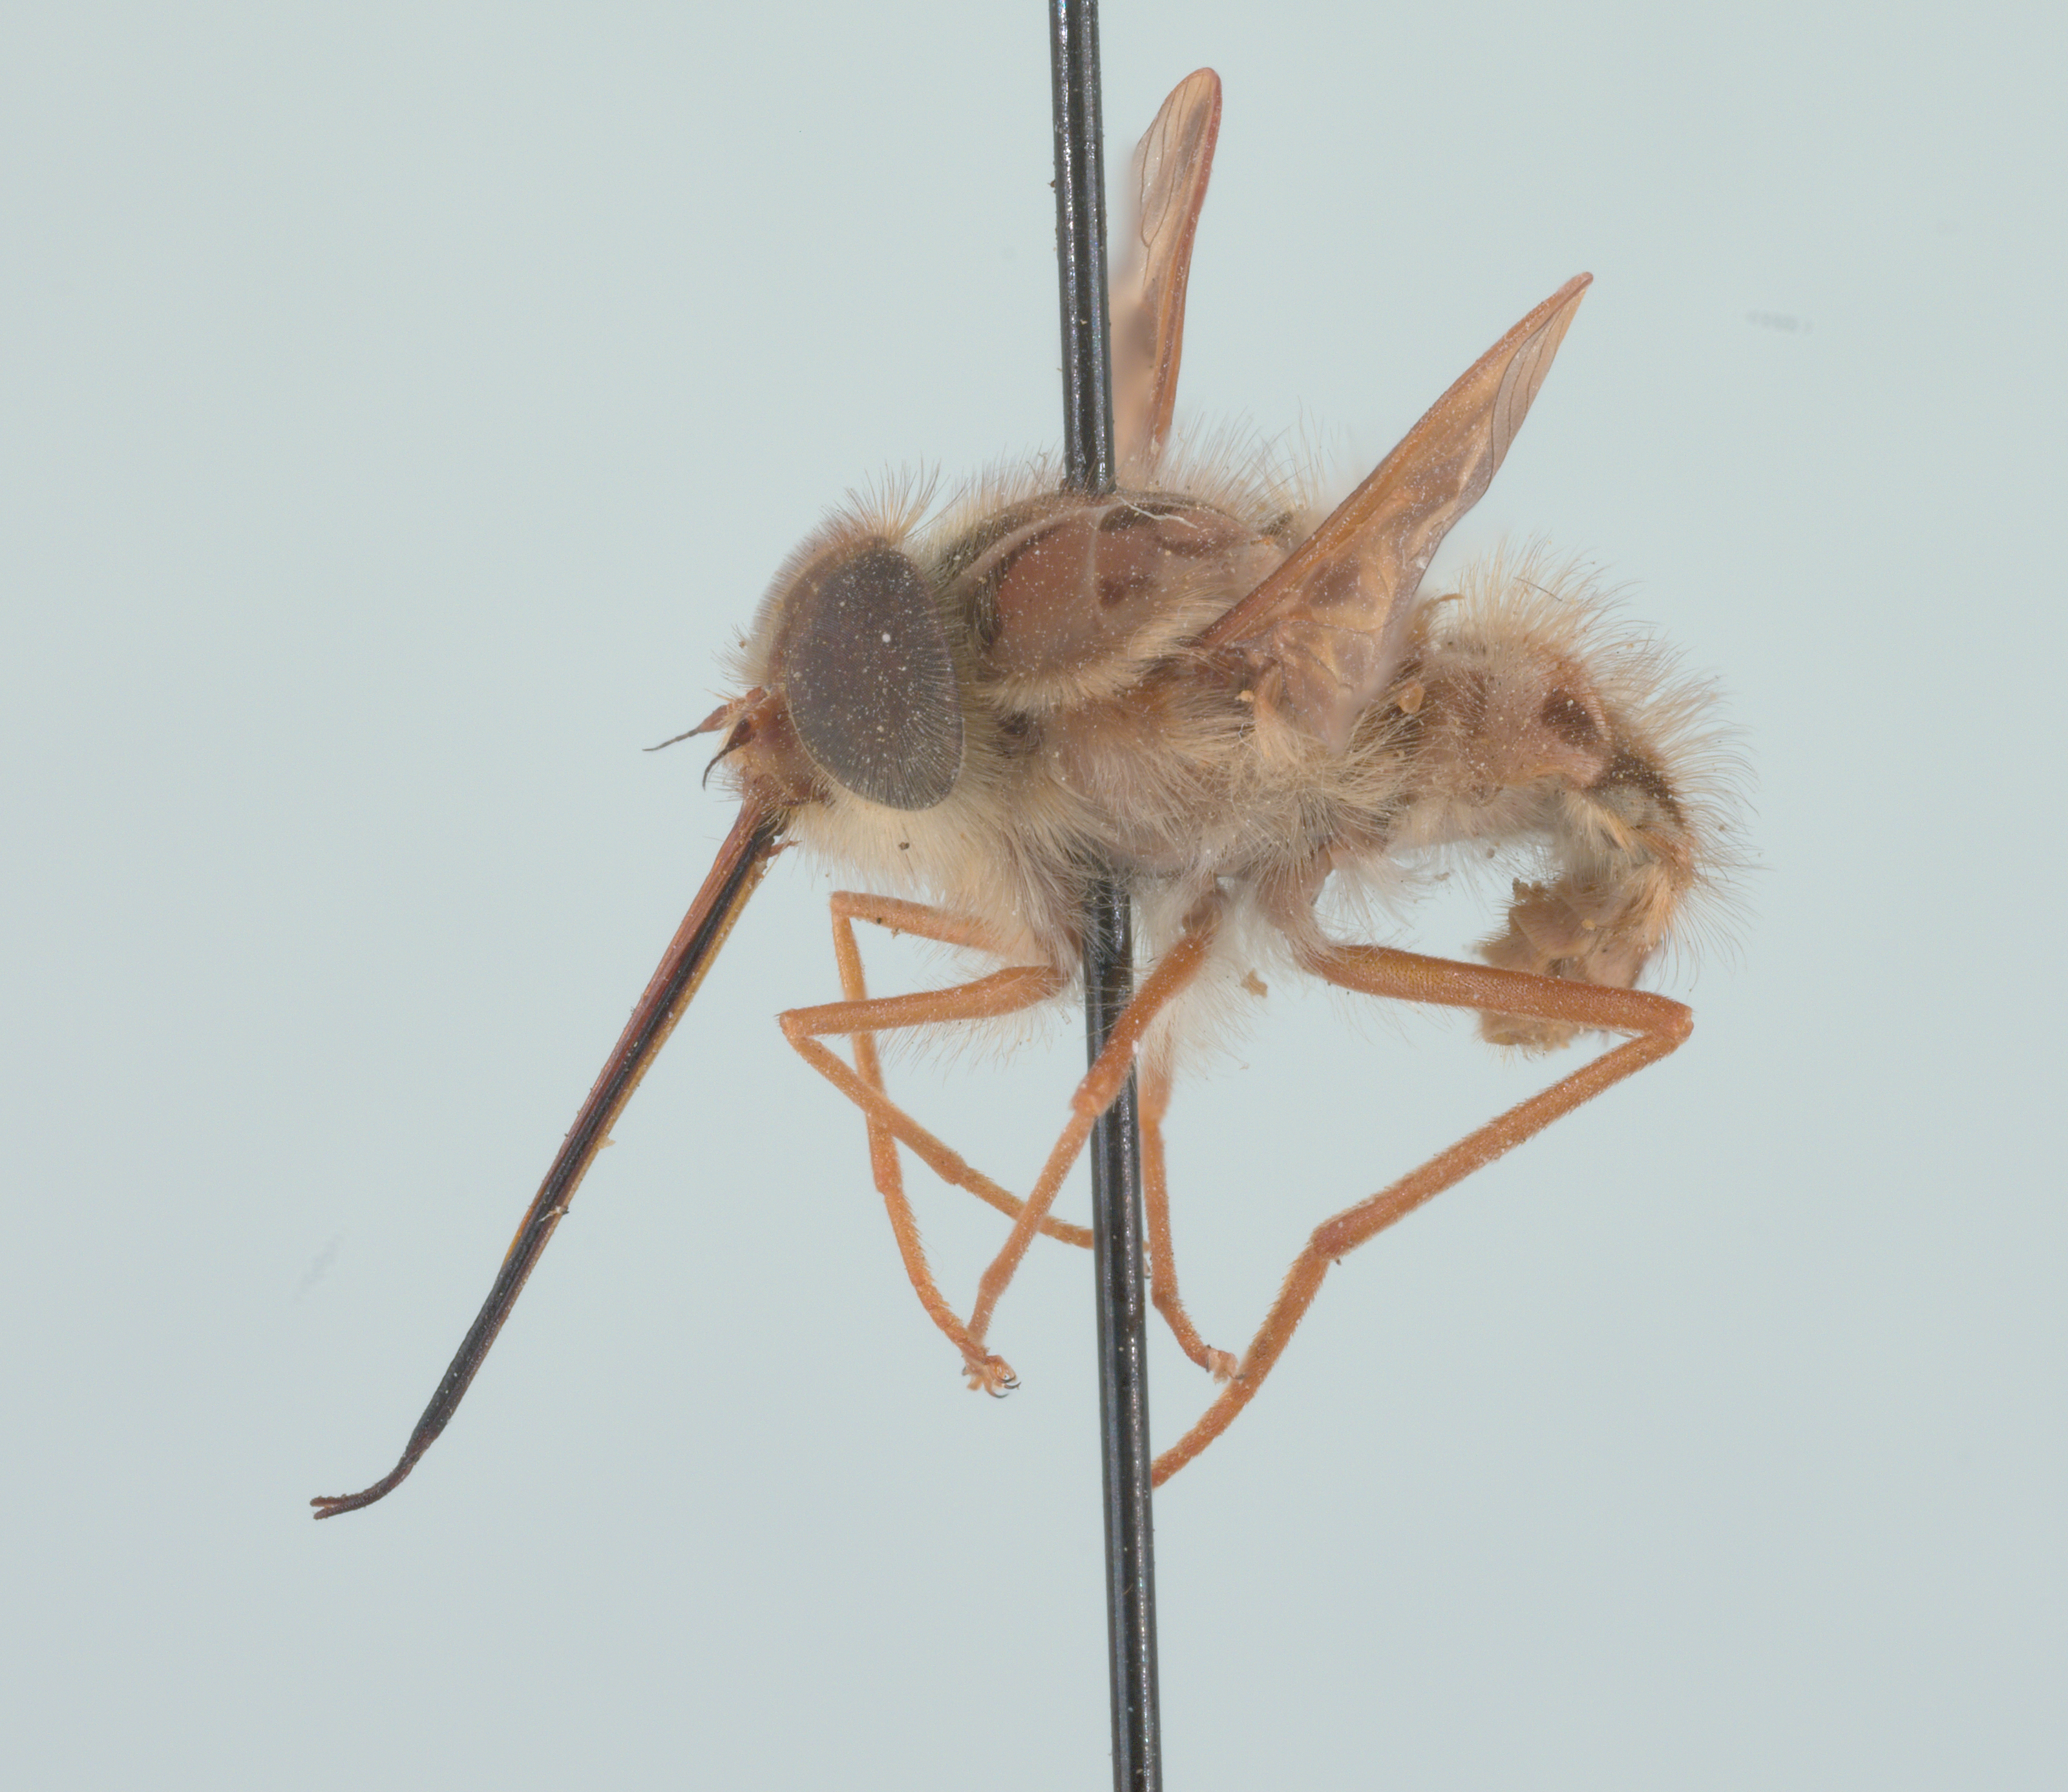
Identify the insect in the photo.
Hirmoneura nubipennis (also Trichophthalma nubipennis)
